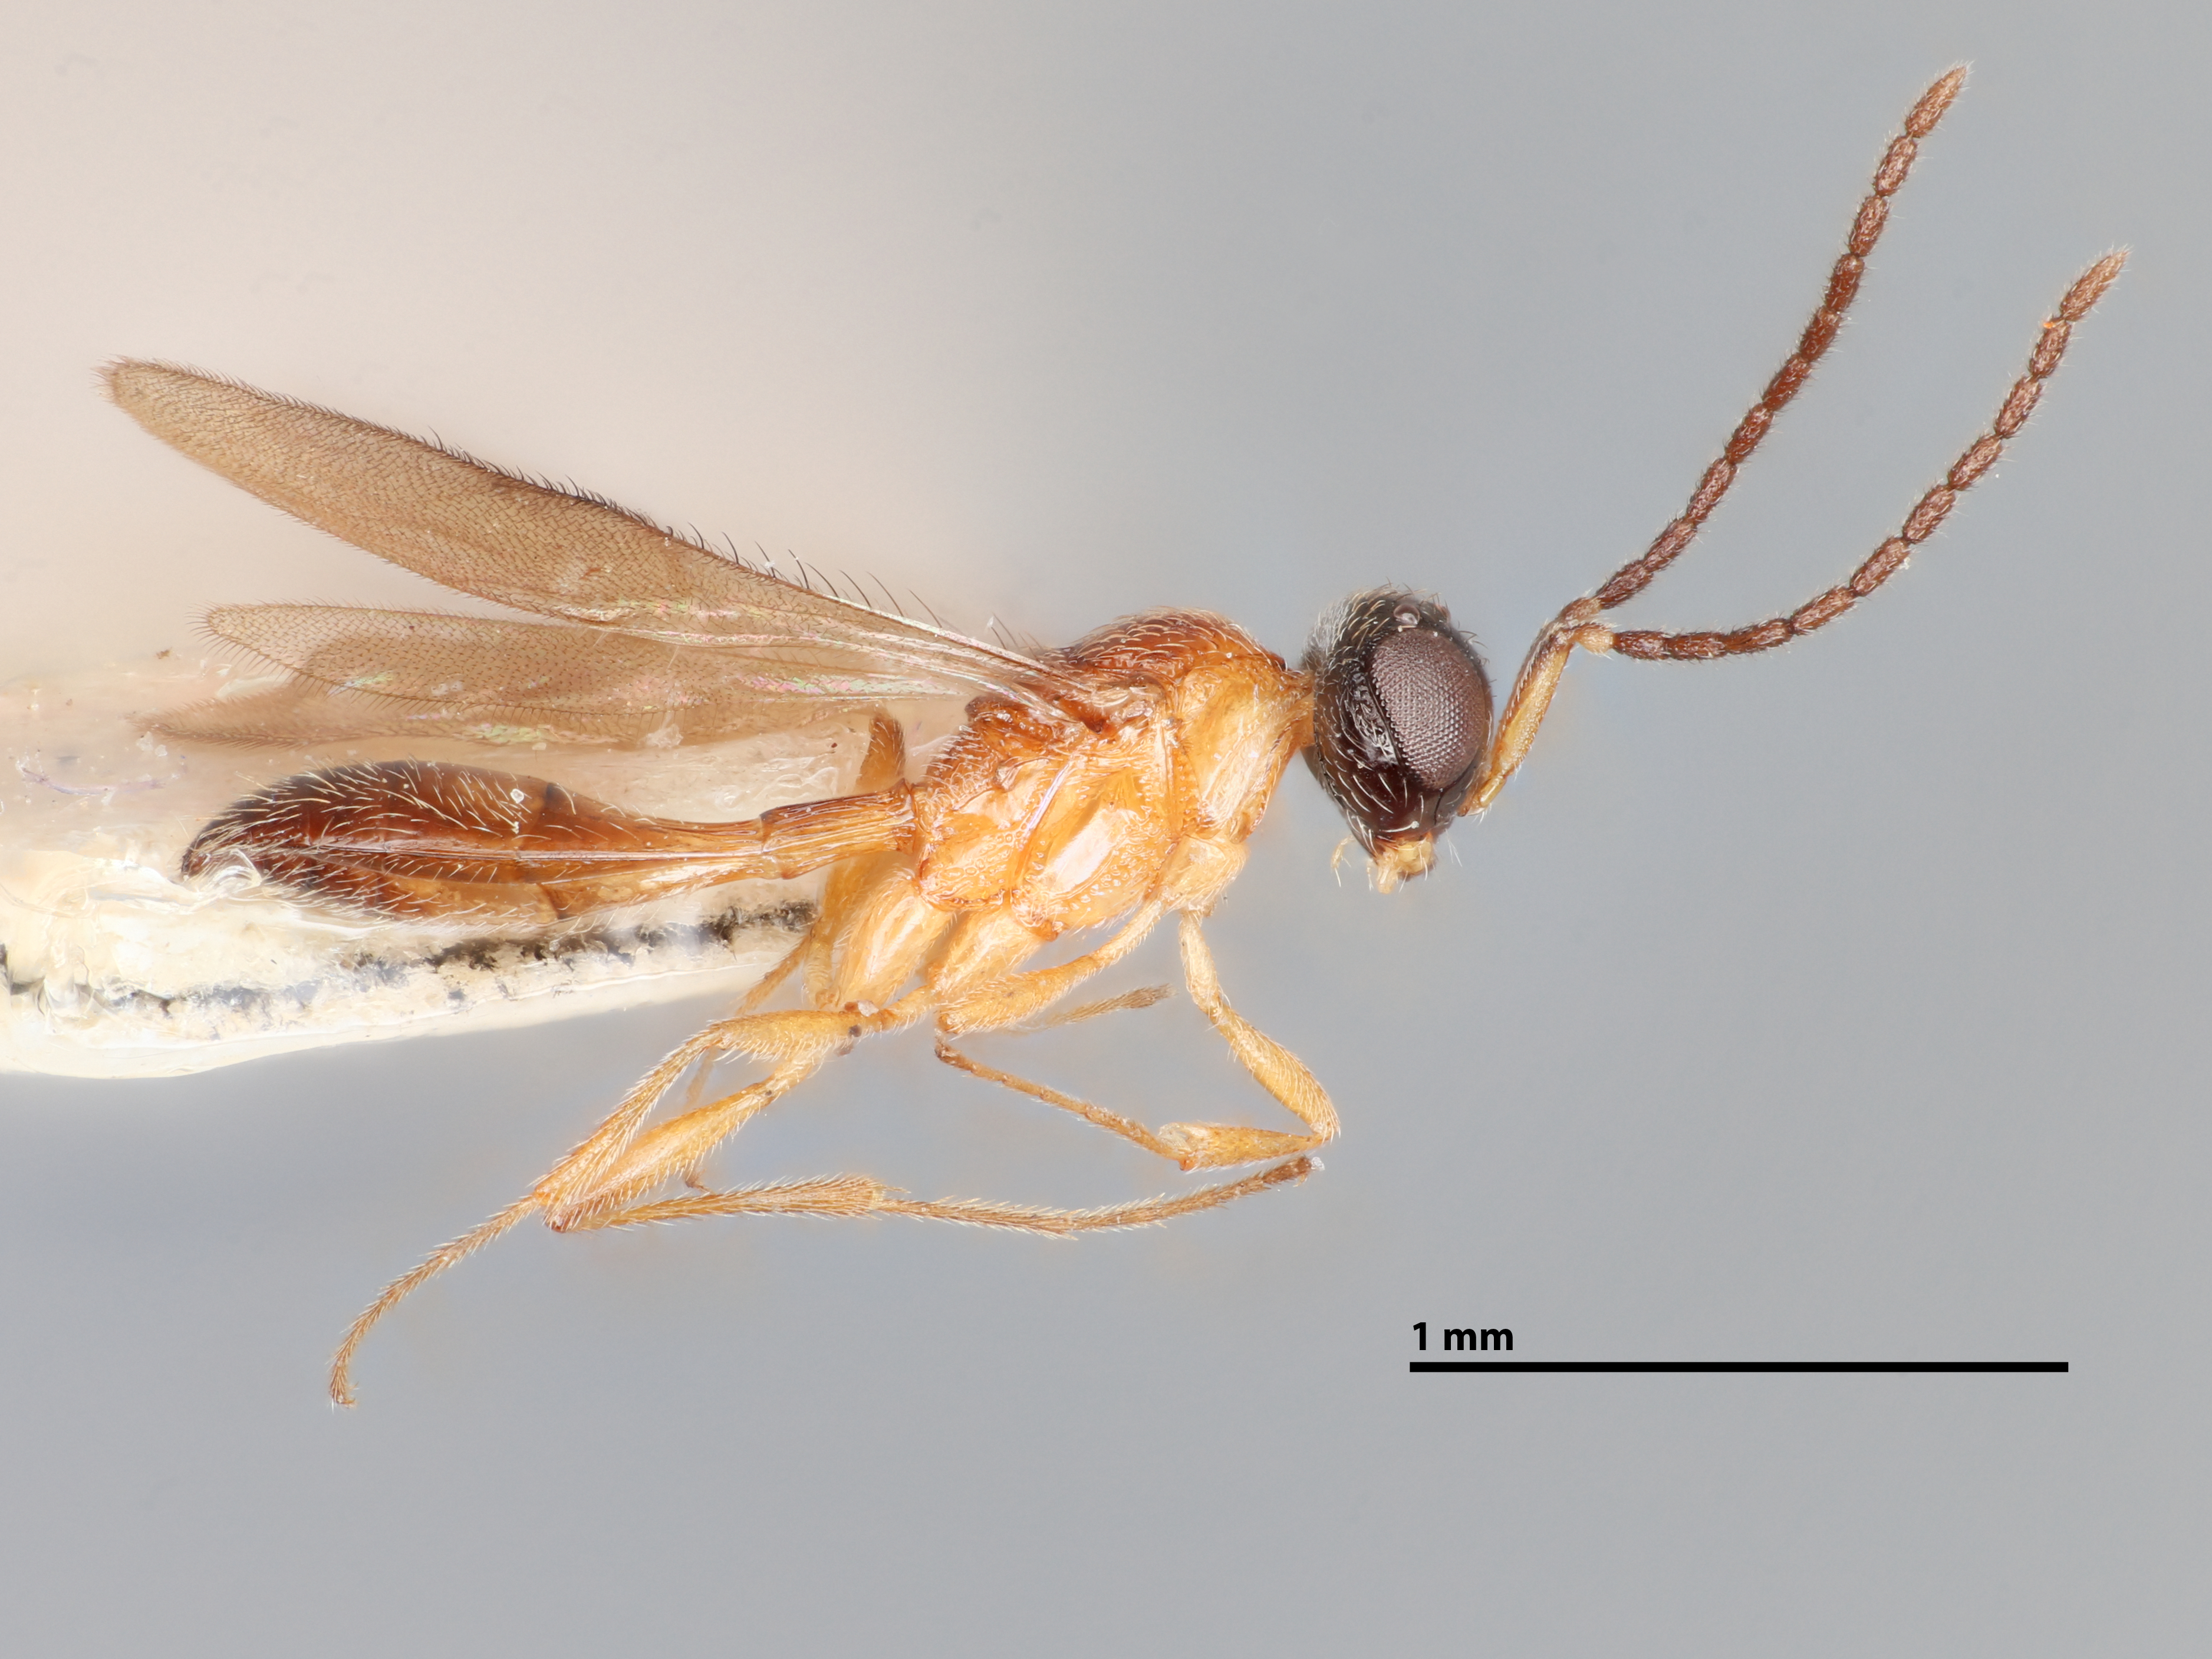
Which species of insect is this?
Calliscelio orientalis
